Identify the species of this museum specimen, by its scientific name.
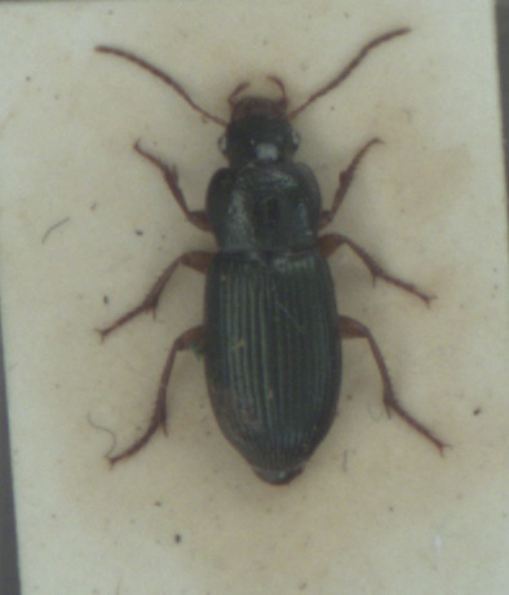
Ophonus azureus
